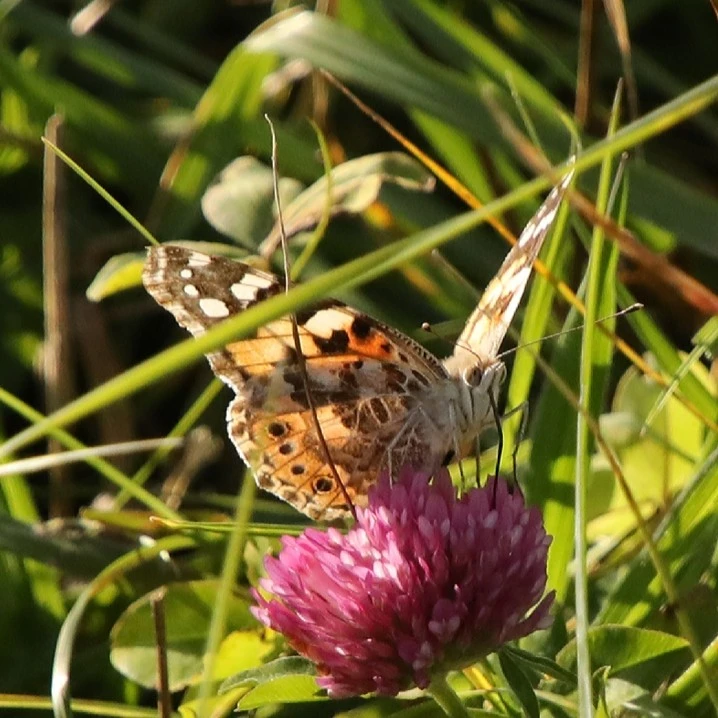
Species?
Vanessa cardui
